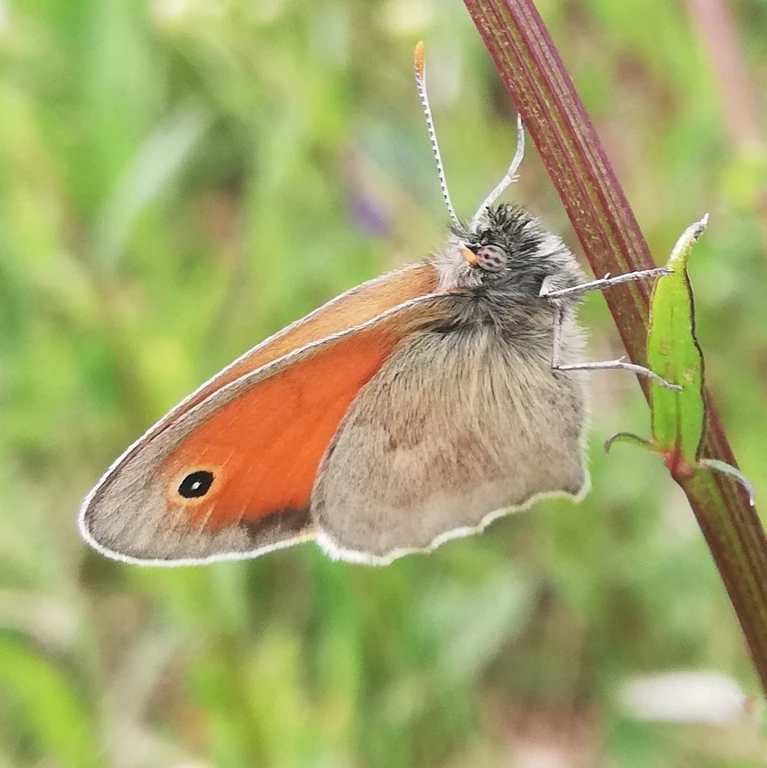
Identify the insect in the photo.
Coenonympha pamphilus
